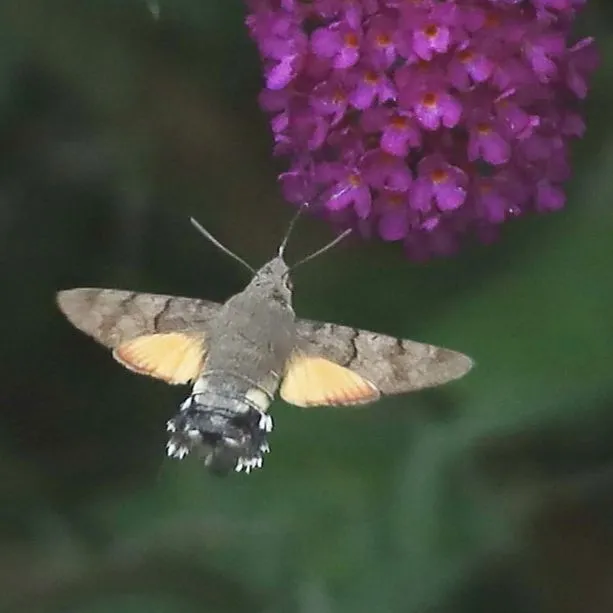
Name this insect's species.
Macroglossum stellatarum
